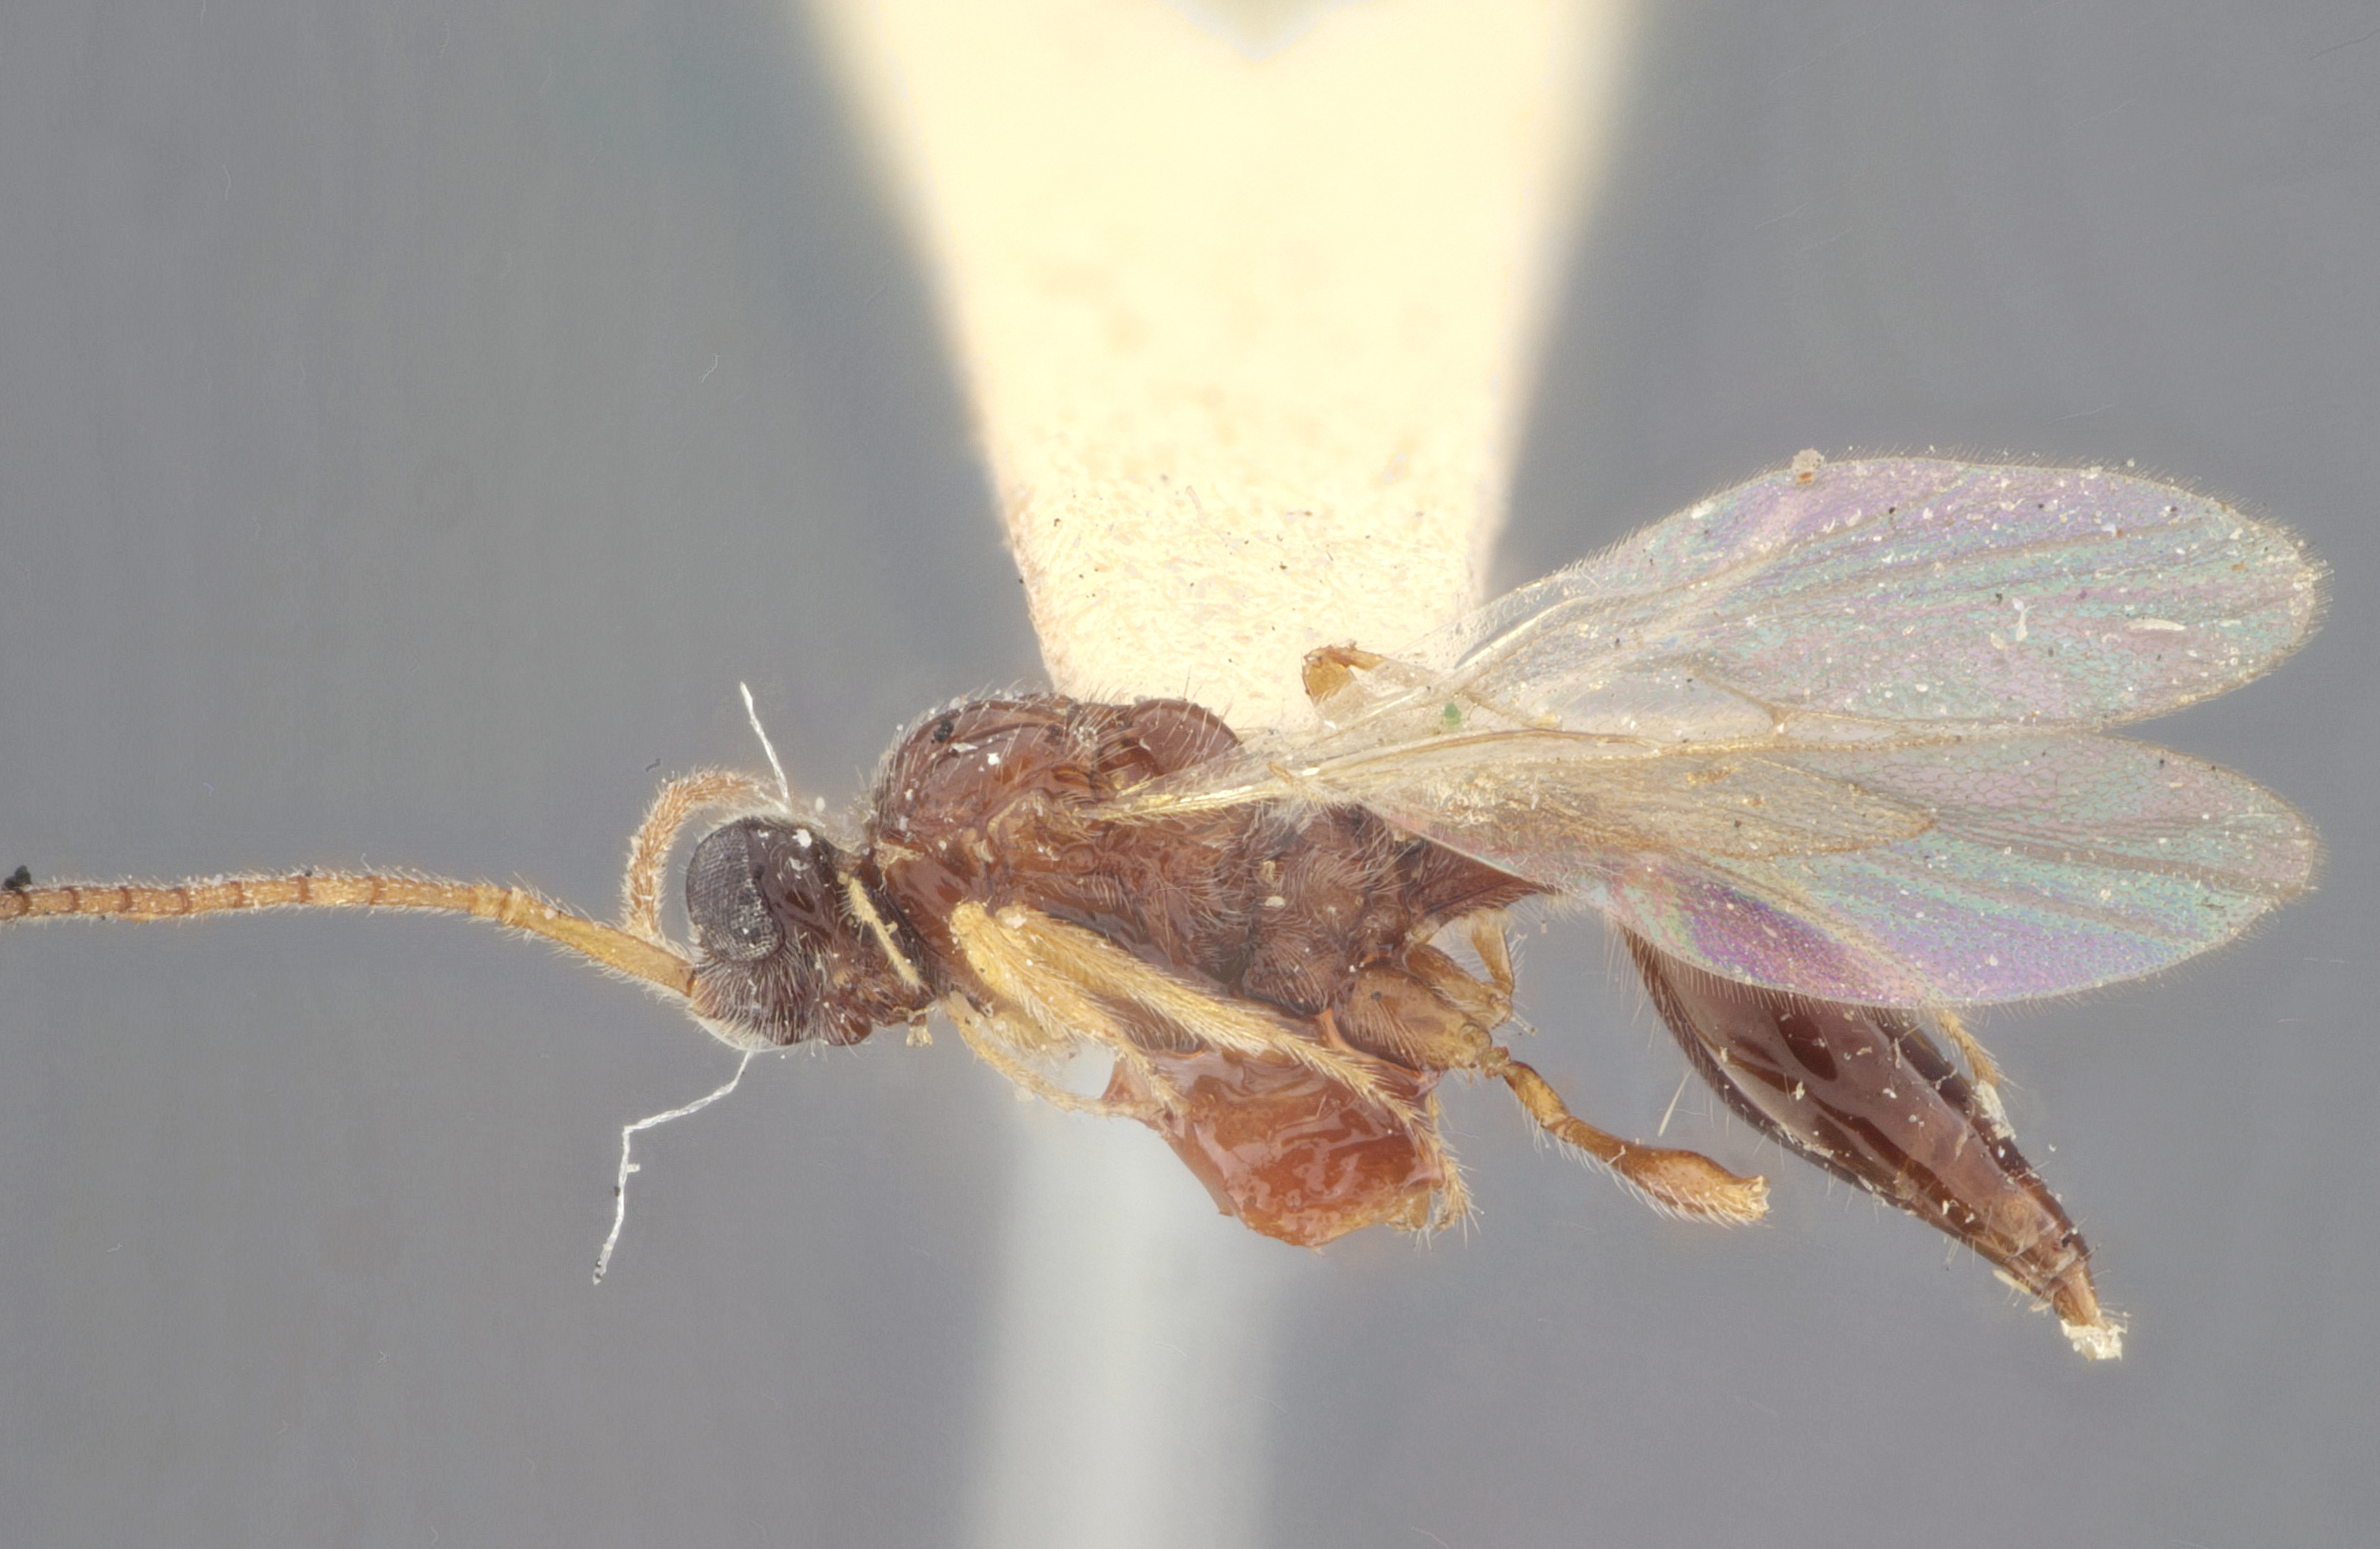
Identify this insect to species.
Leptorhaptus rufus
